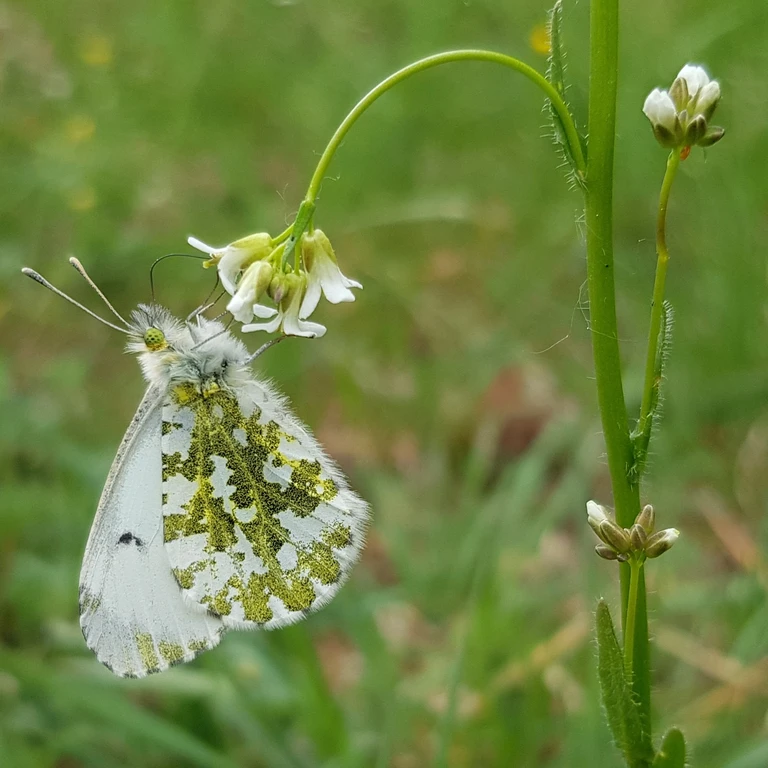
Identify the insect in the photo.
Anthocharis cardamines
